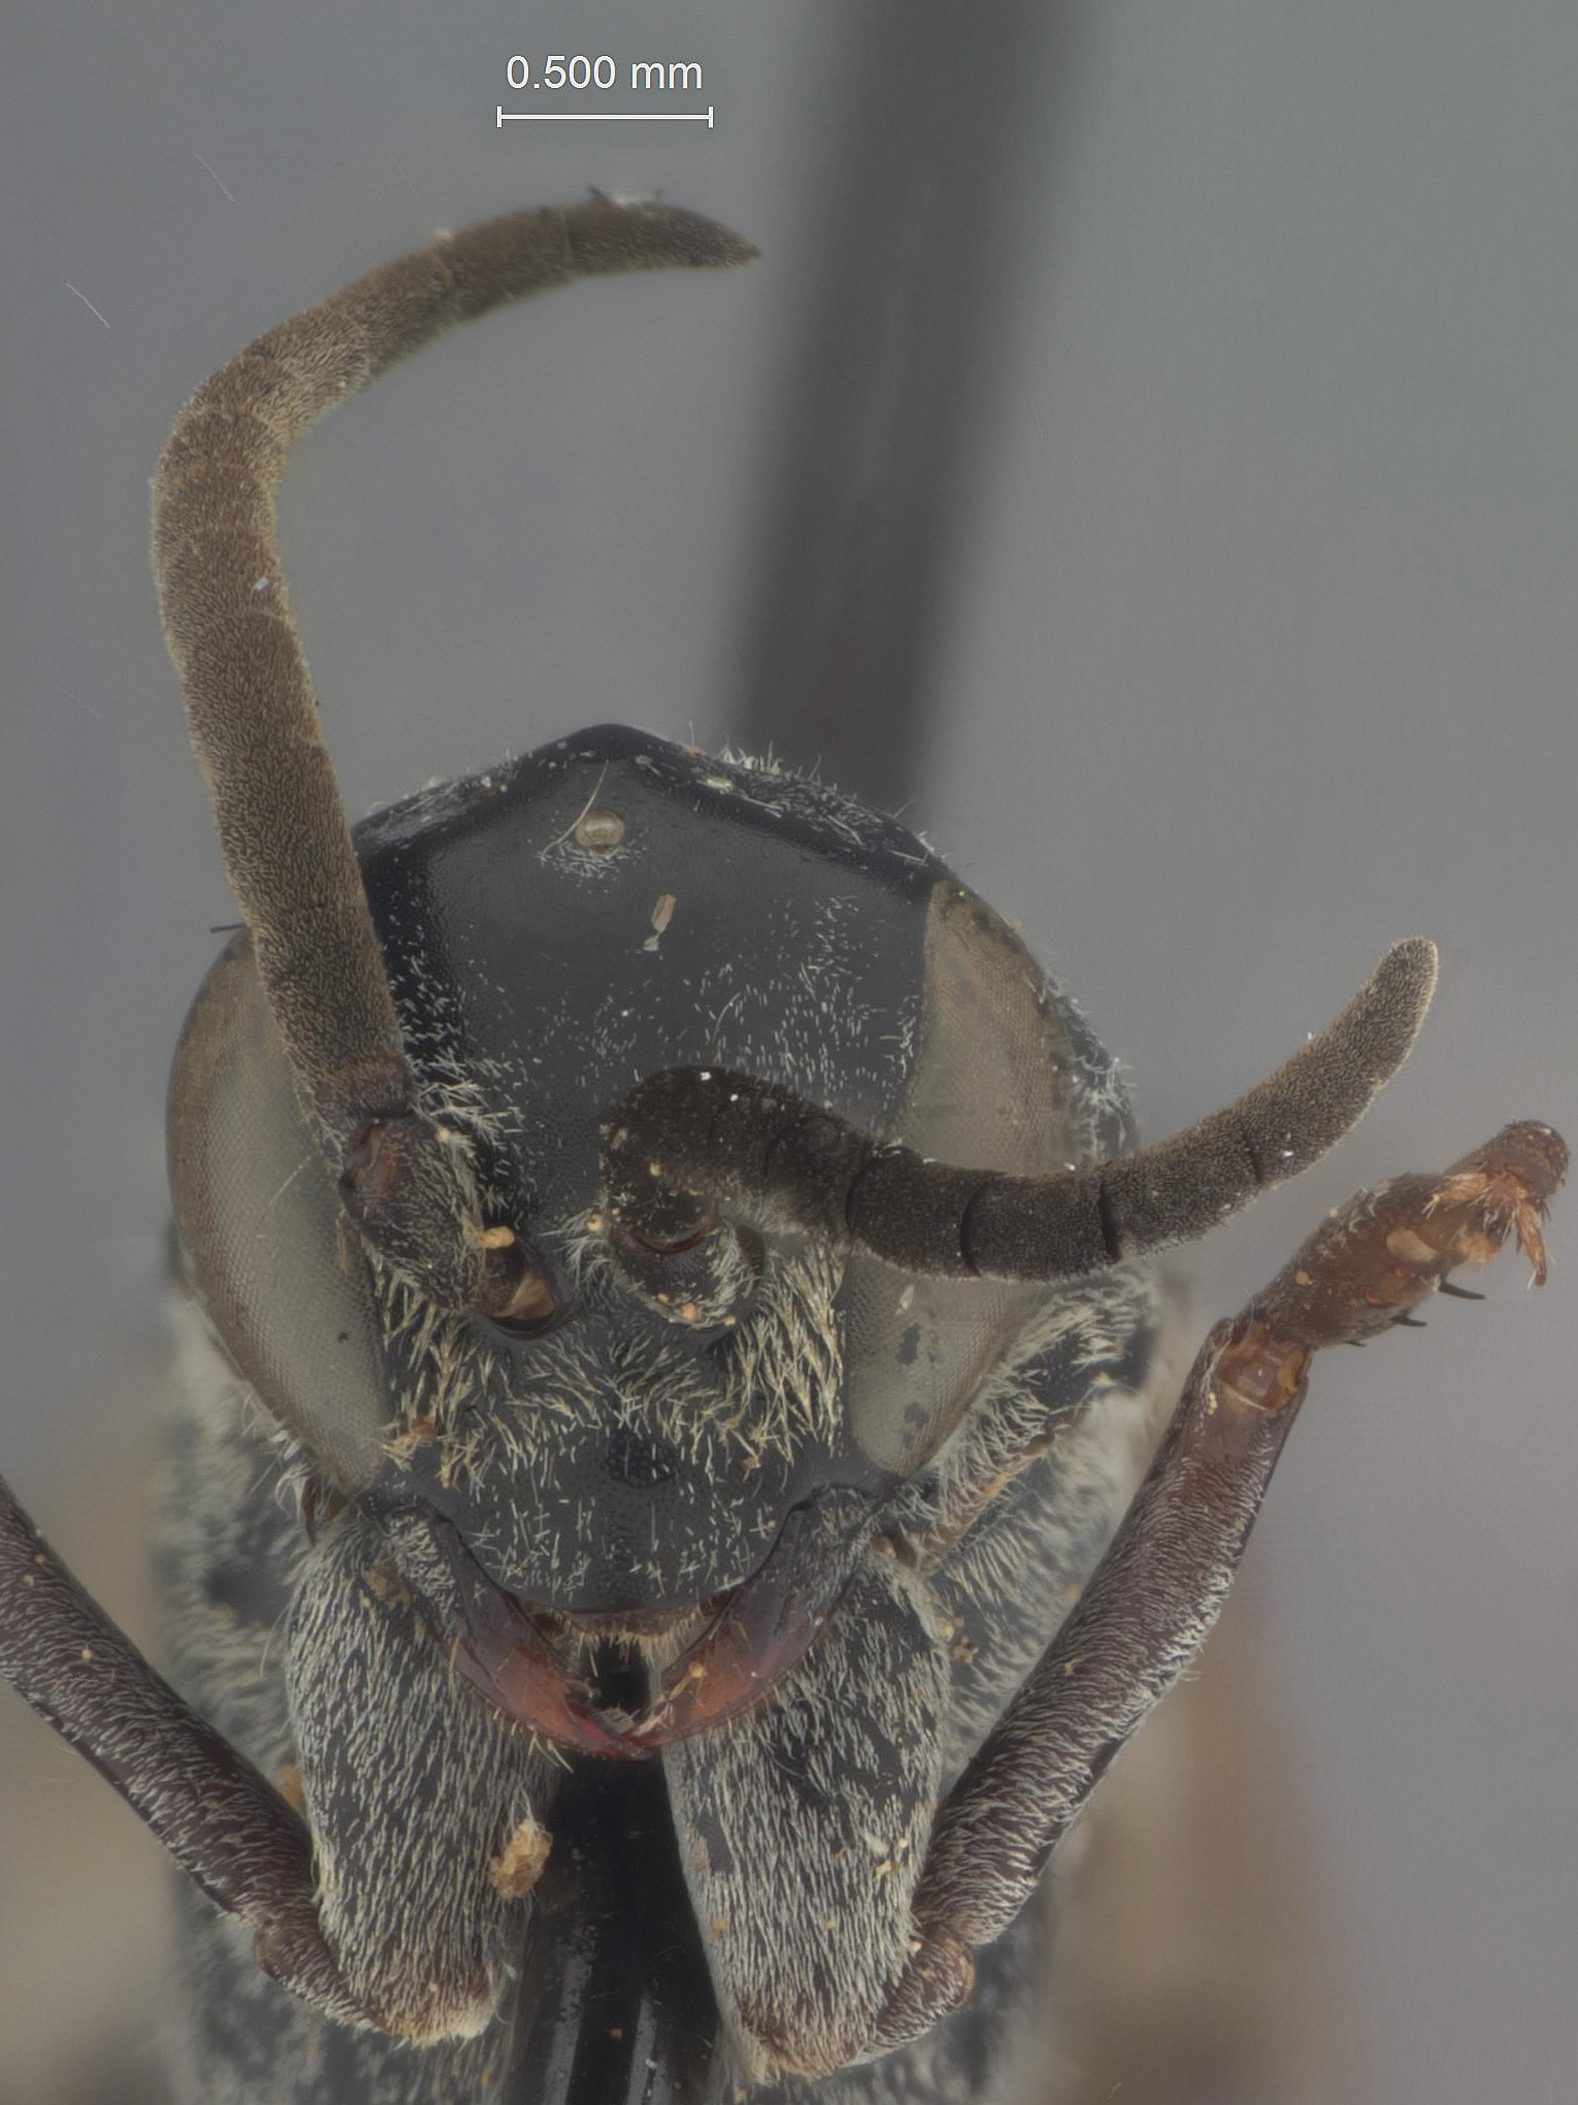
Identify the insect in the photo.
Psorthaspis conocephala
